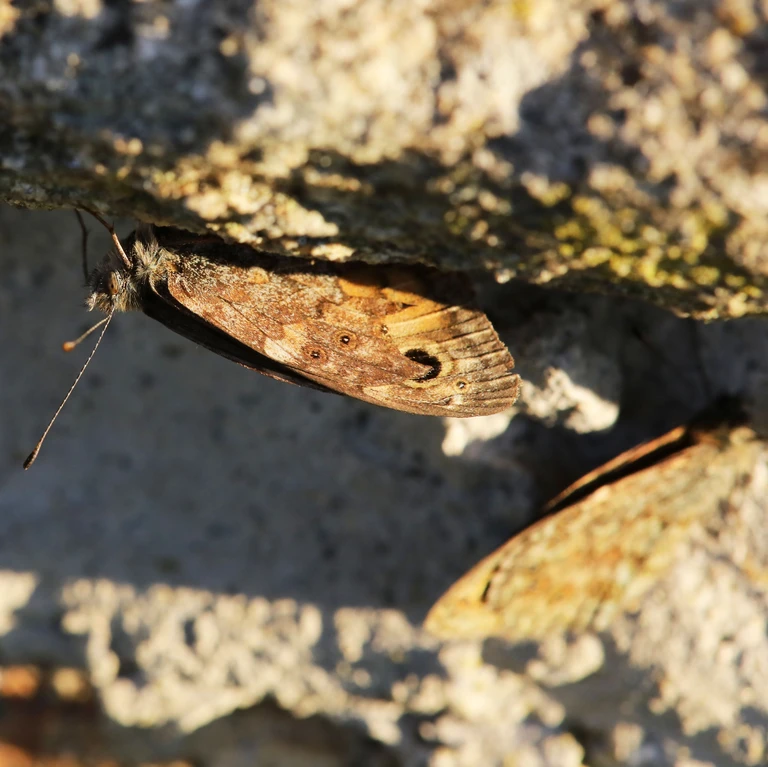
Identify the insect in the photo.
Lasiommata megera (also Pararge megera)
